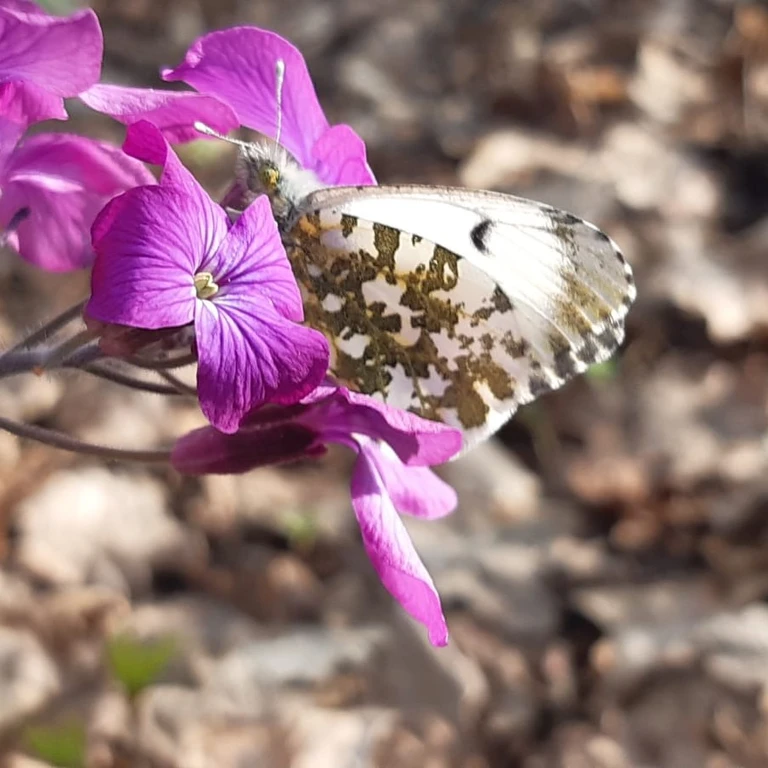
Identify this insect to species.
Anthocharis cardamines
